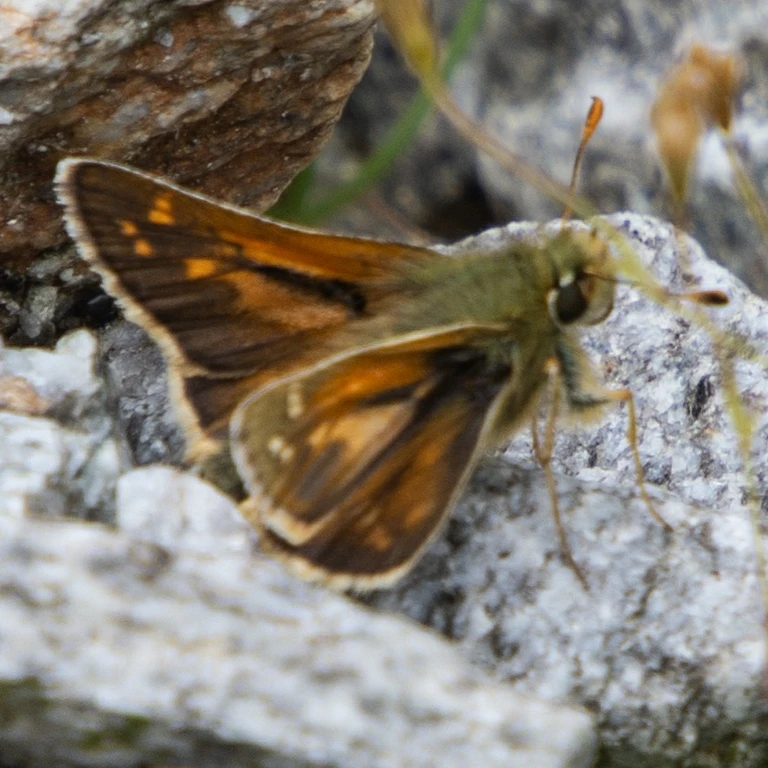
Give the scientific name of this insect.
Hesperia comma
